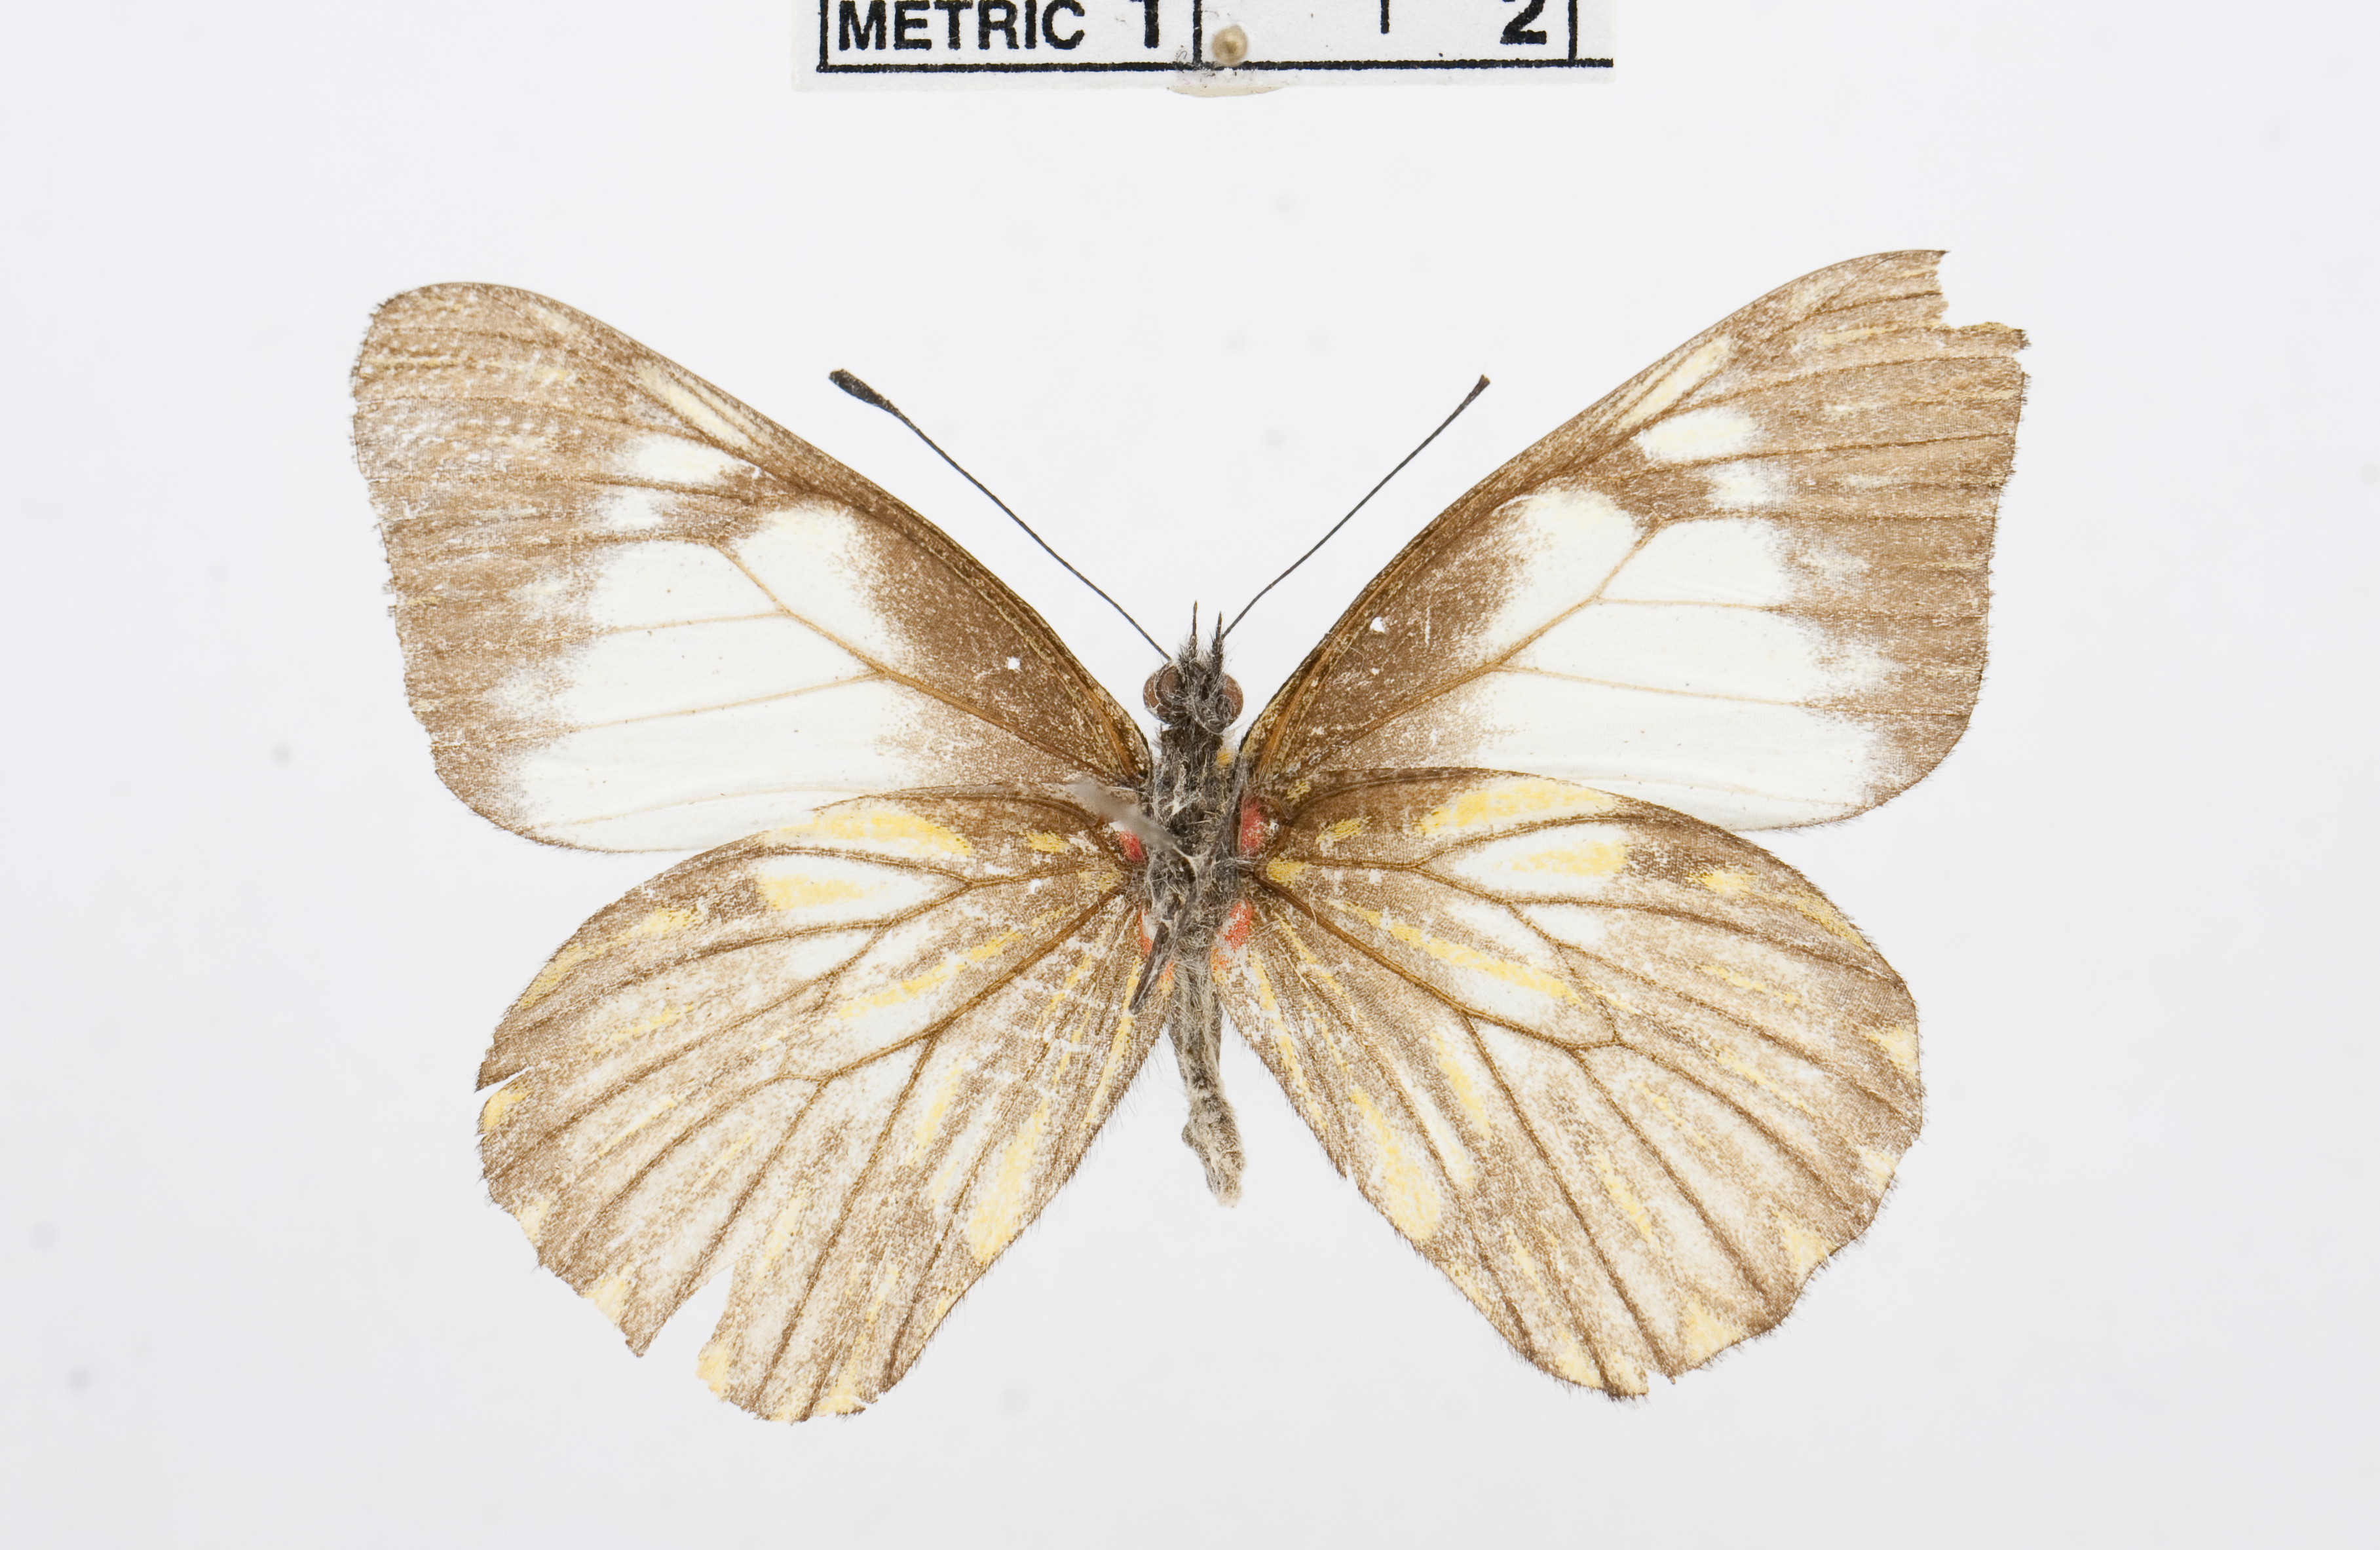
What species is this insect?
Catasticta notha
